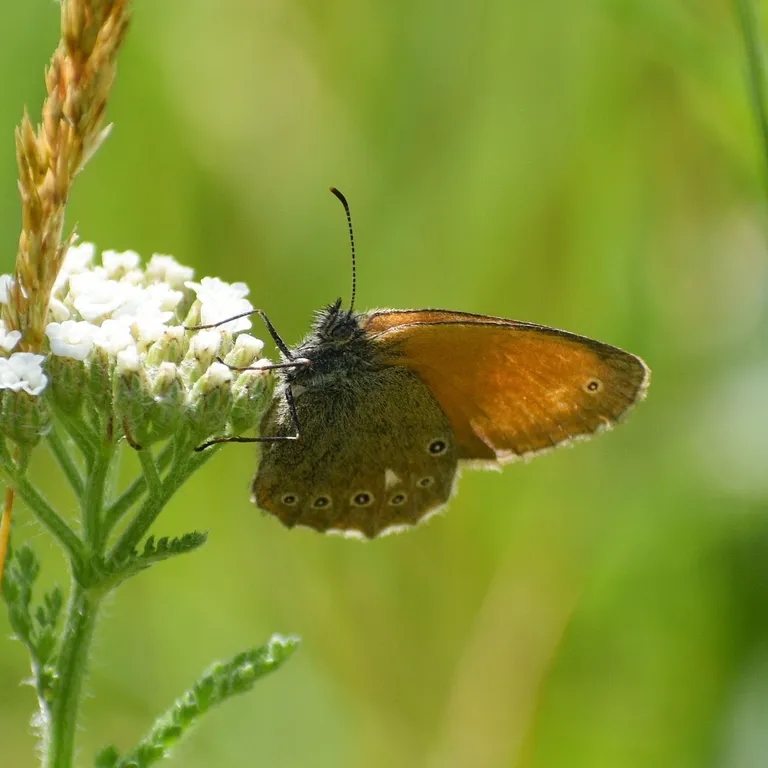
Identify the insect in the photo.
Coenonympha glycerion (also Coenonympha iphis)
